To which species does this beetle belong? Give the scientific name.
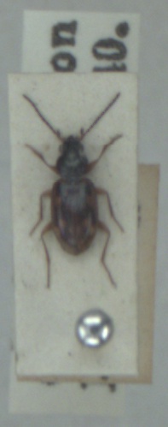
Bembidion fumigatum
